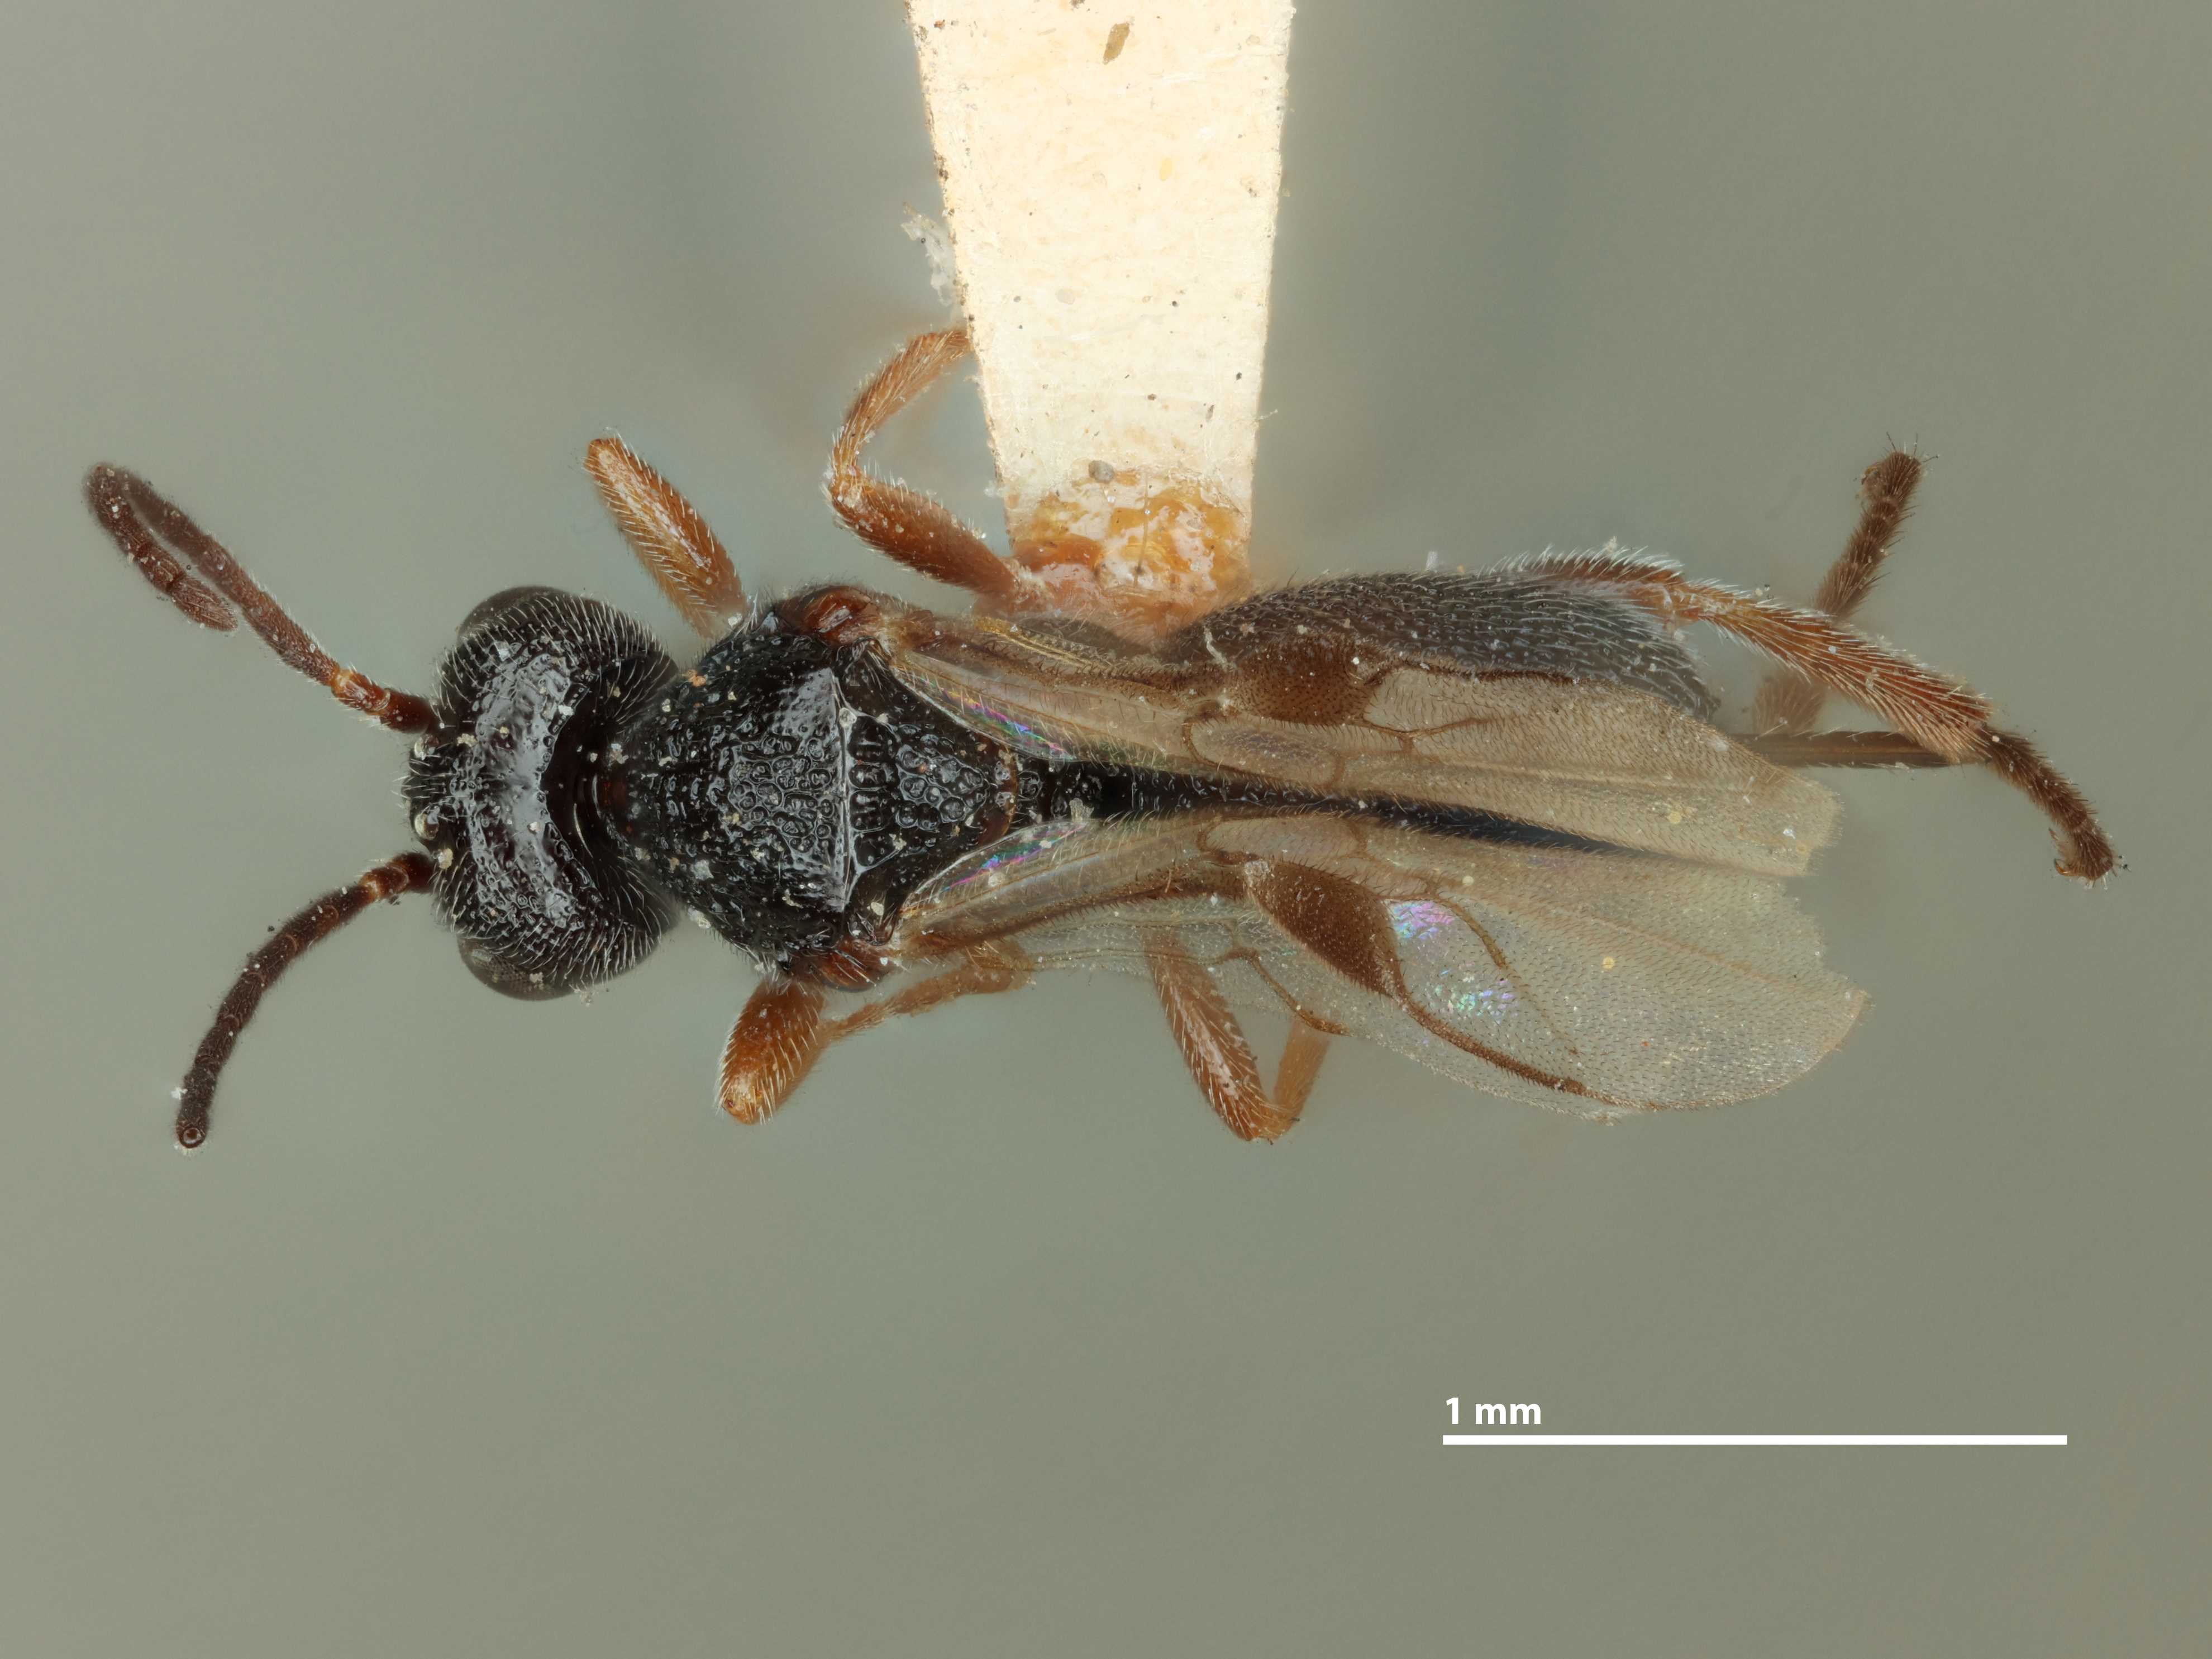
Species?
Urosigalphus femoratus
